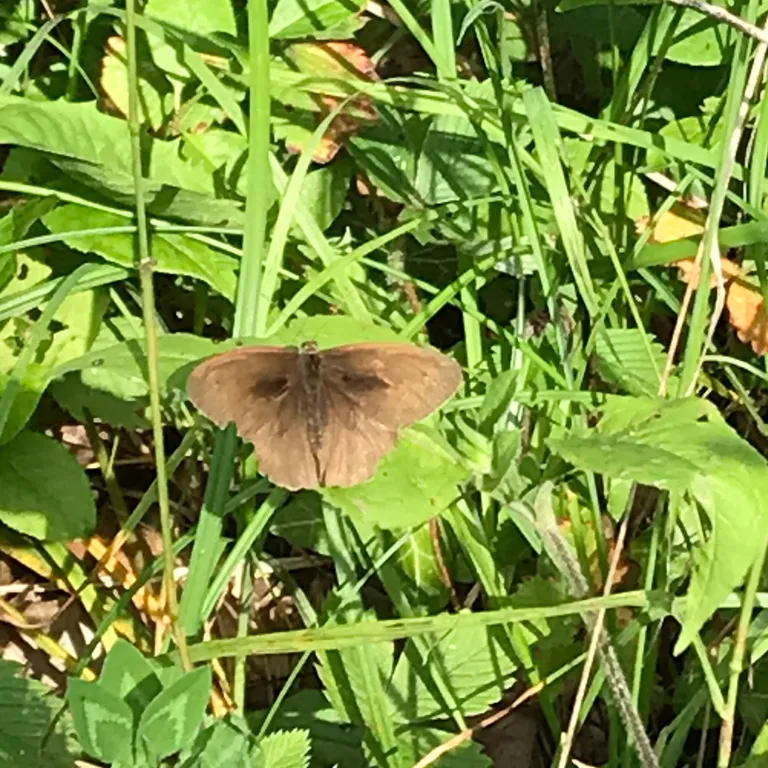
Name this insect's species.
Maniola jurtina
